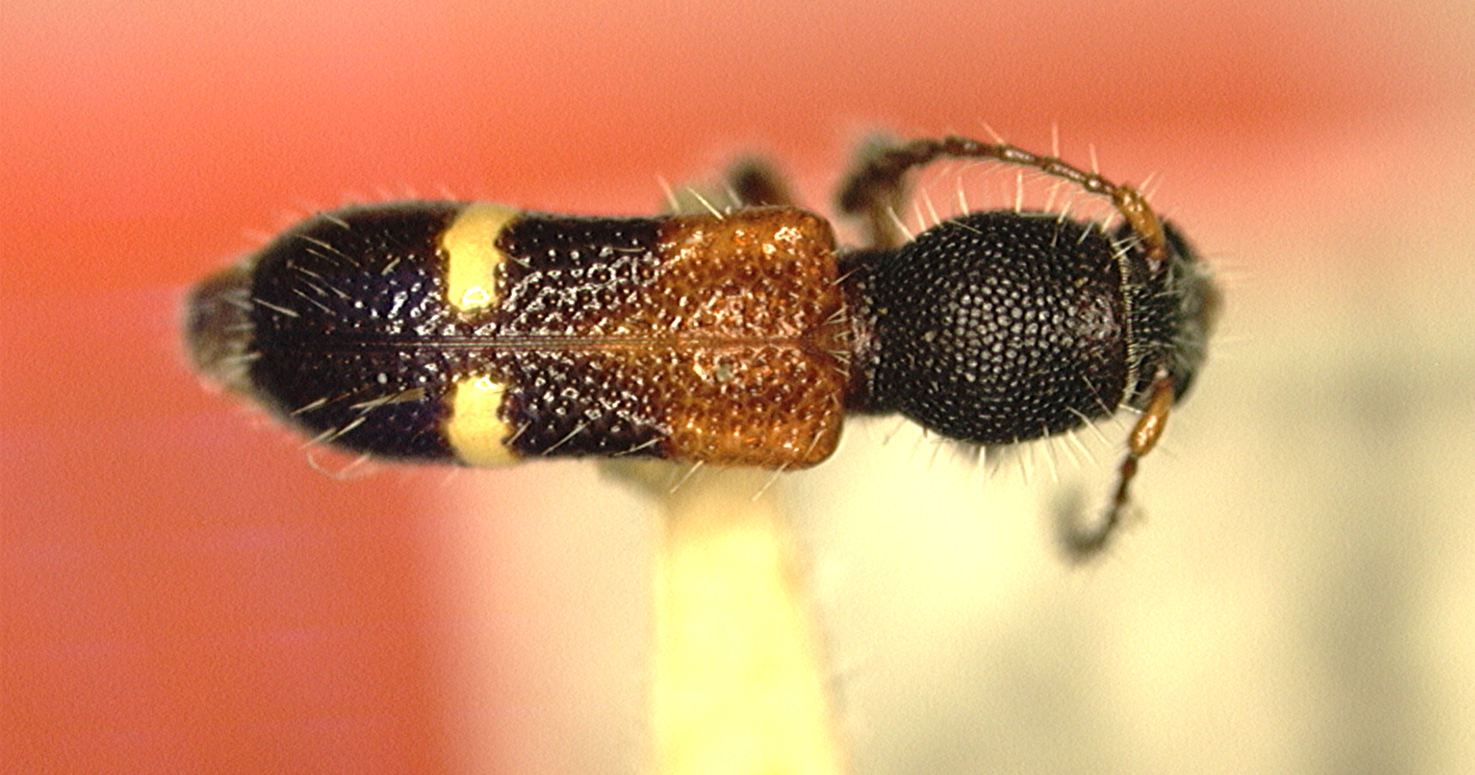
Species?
Lamproclytus elegans
